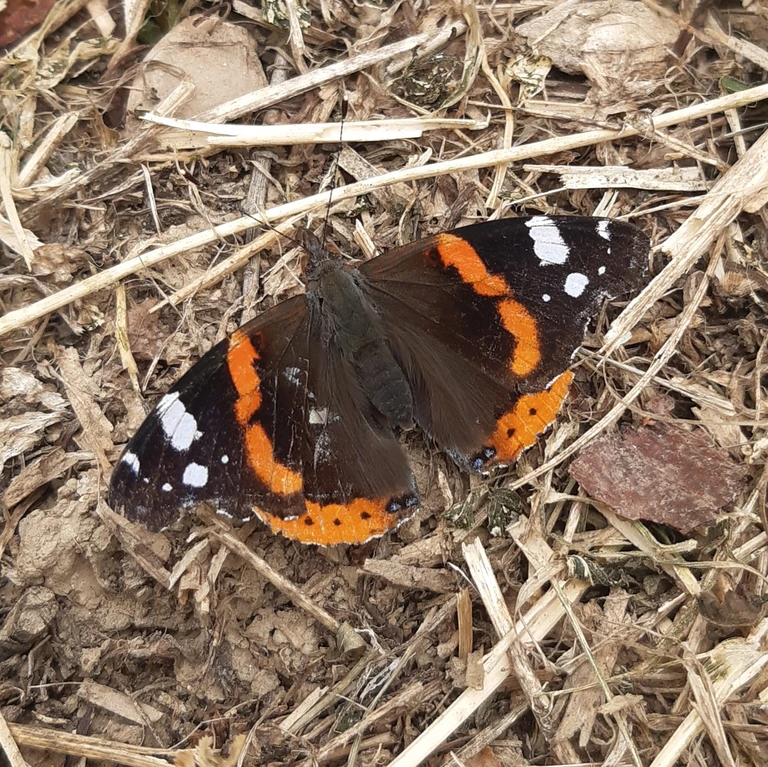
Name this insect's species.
Vanessa atalanta
